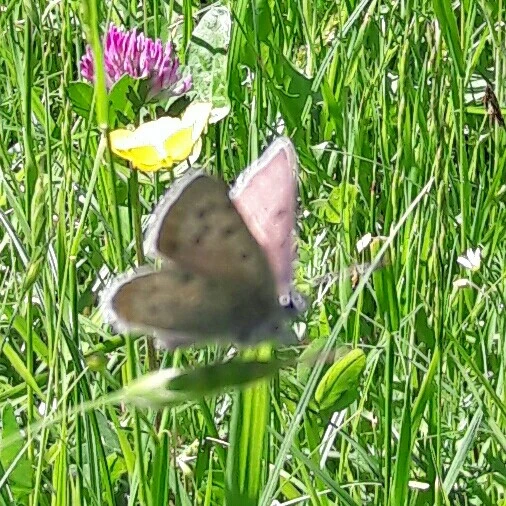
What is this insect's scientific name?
Lycaena tityrus (also Loweia tityrus)
